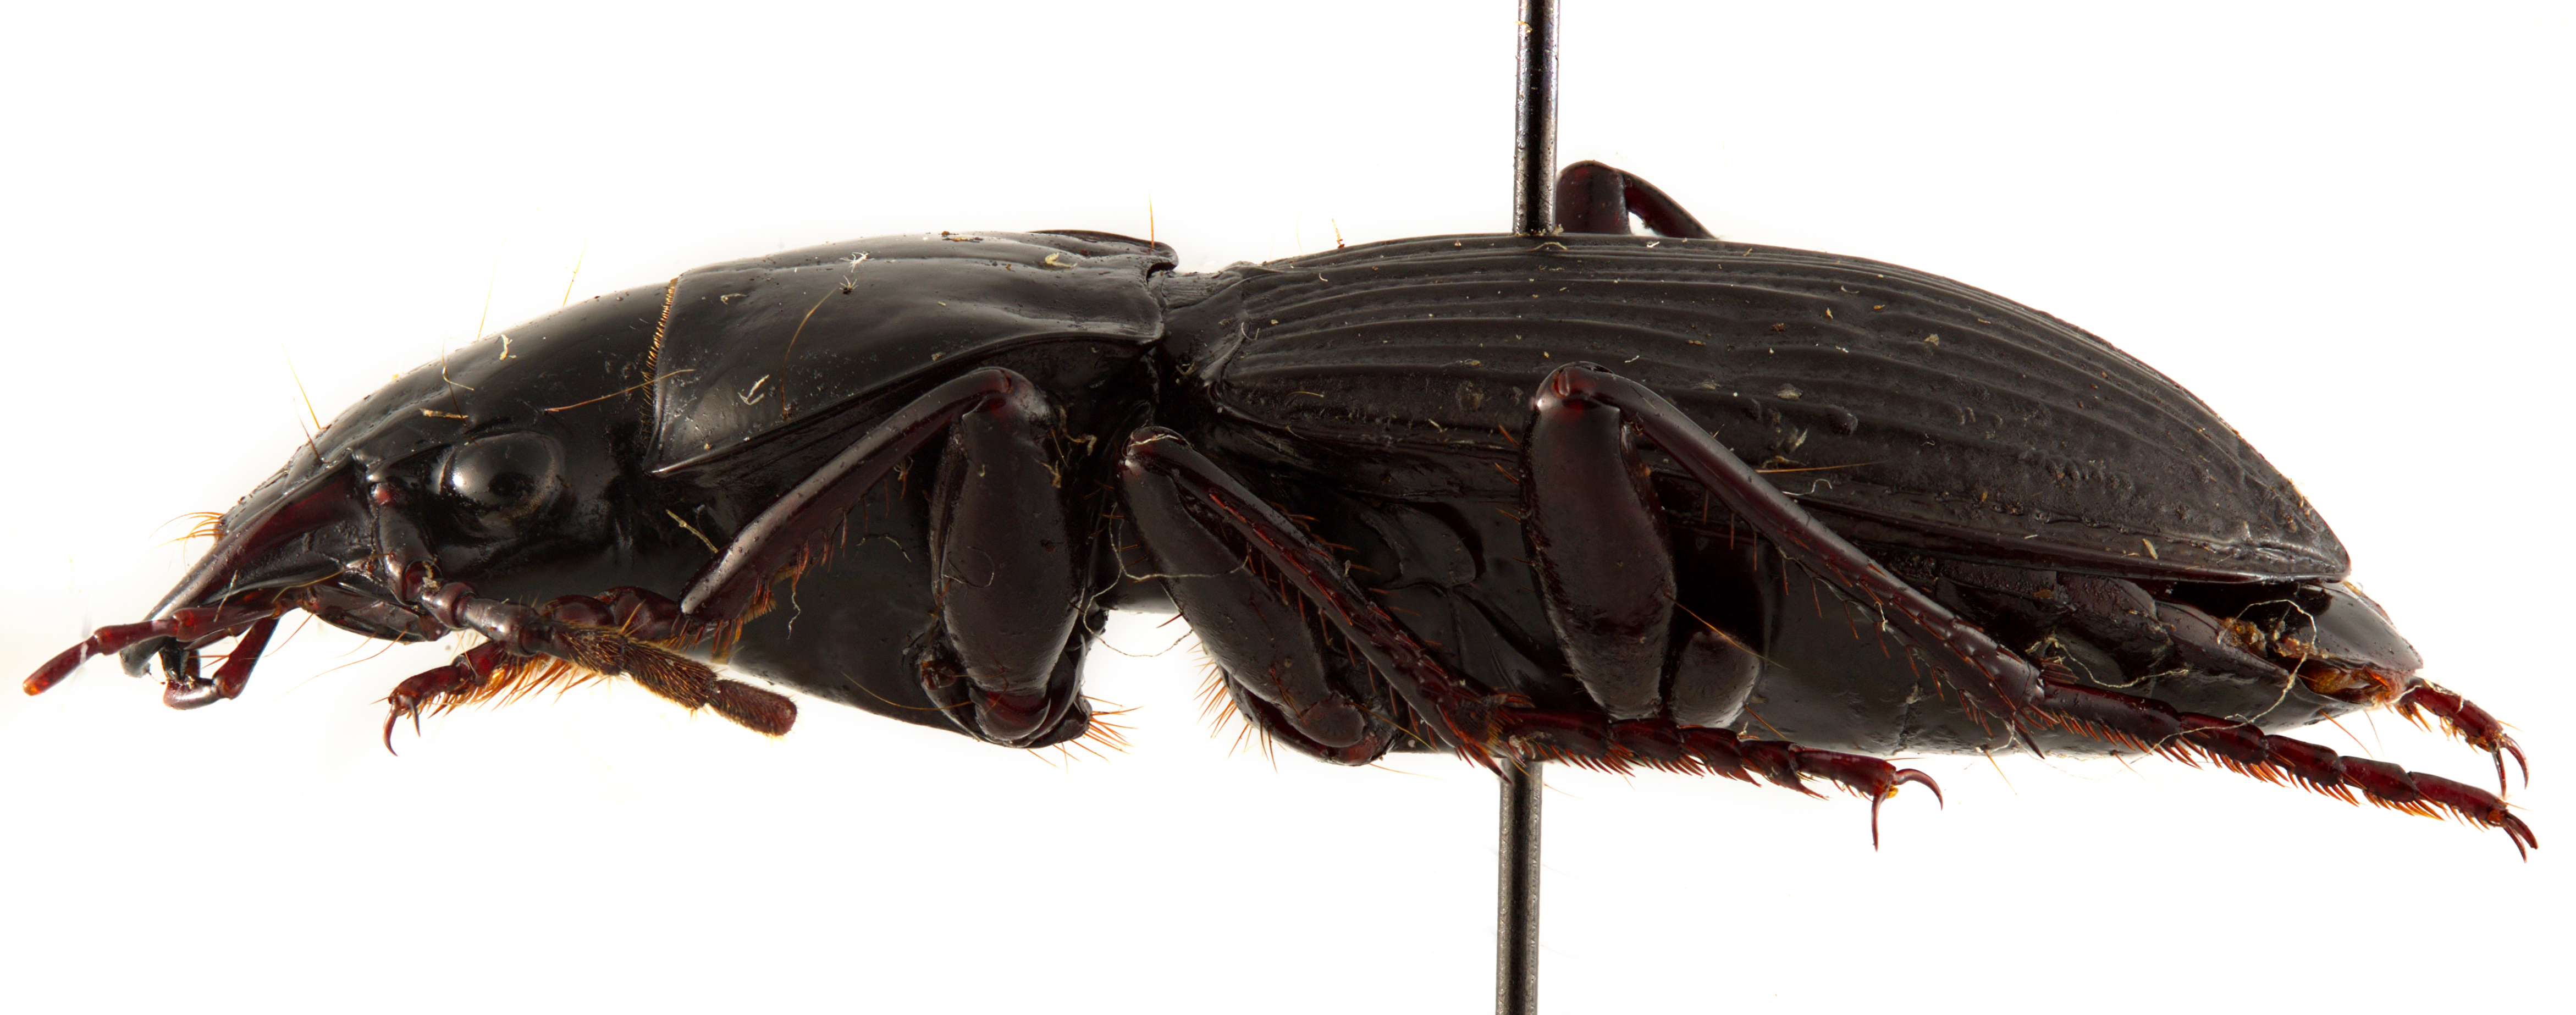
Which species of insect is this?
Trichosternus vigorsi
